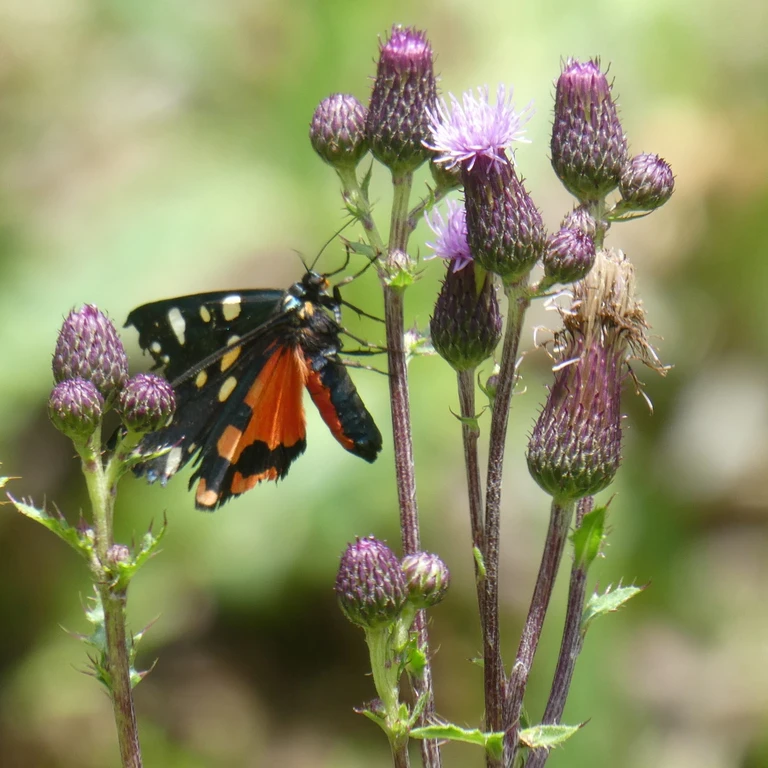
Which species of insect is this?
Callimorpha dominula
